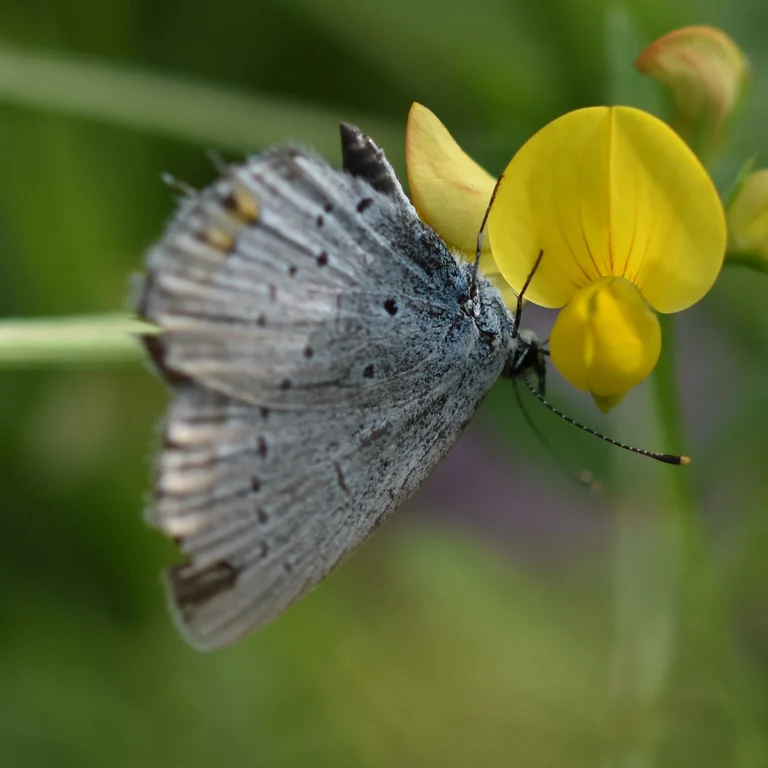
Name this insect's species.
Cupido argiades (also Elkalyce argiades)
